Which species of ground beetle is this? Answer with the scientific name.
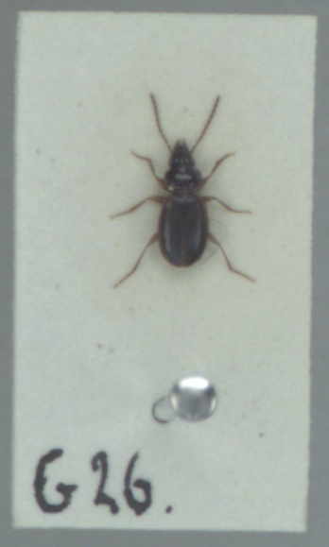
Trechus obtusus
